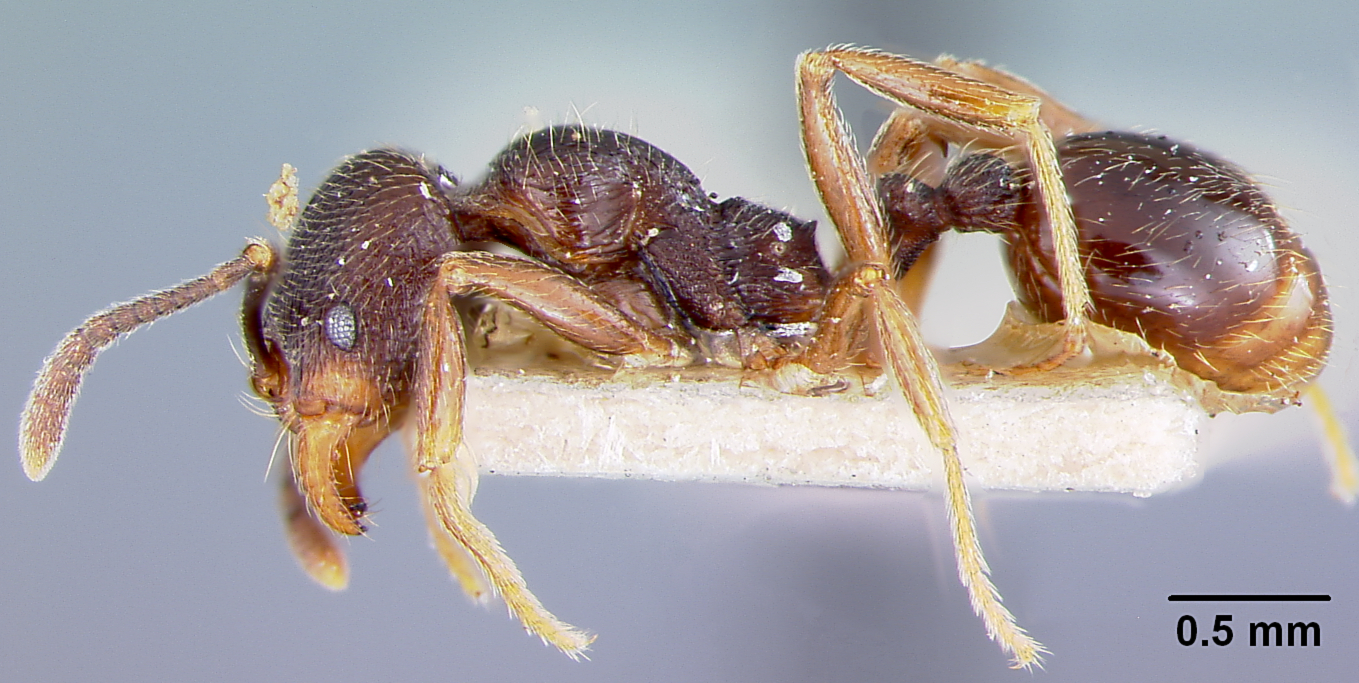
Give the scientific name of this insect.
Stenamma manni
